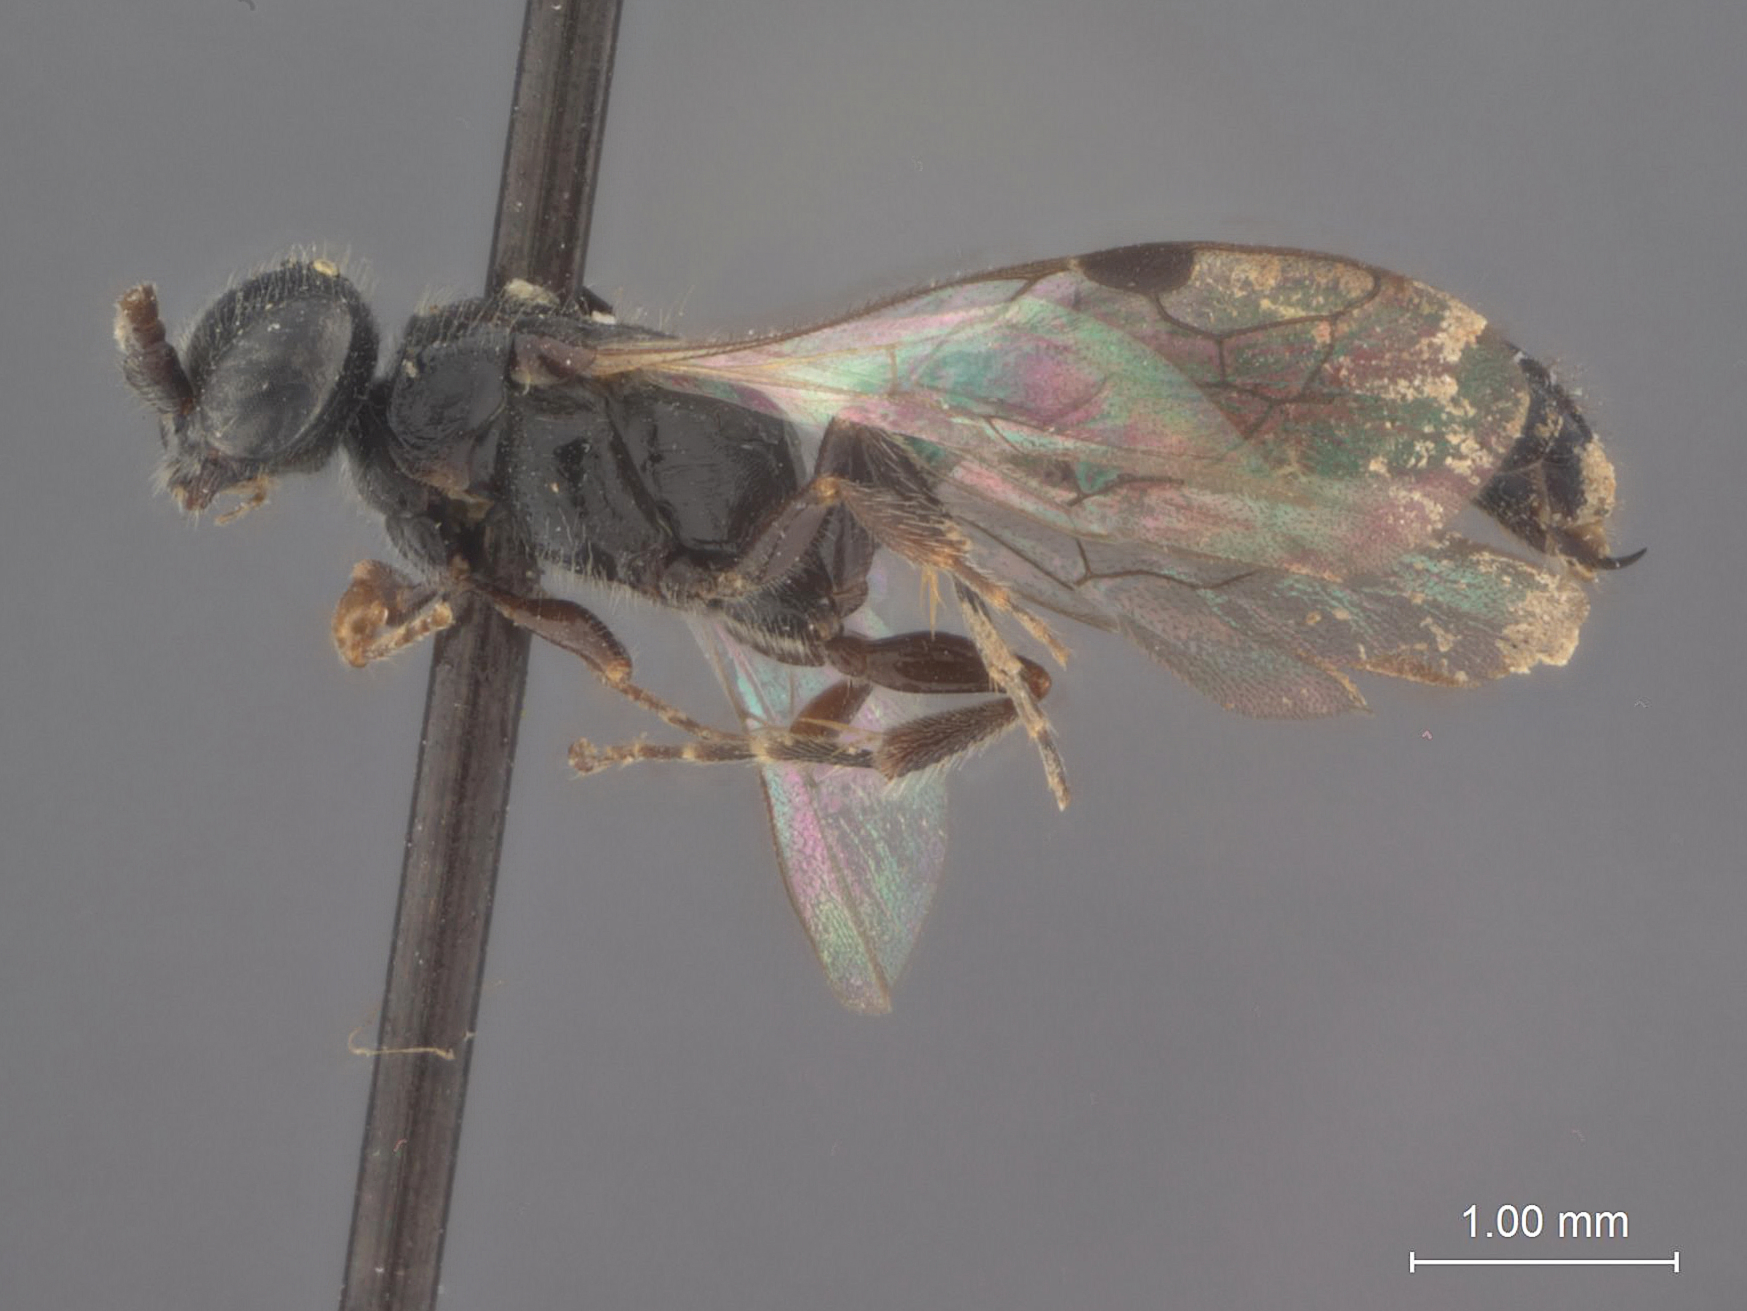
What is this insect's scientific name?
Tiphia nana
